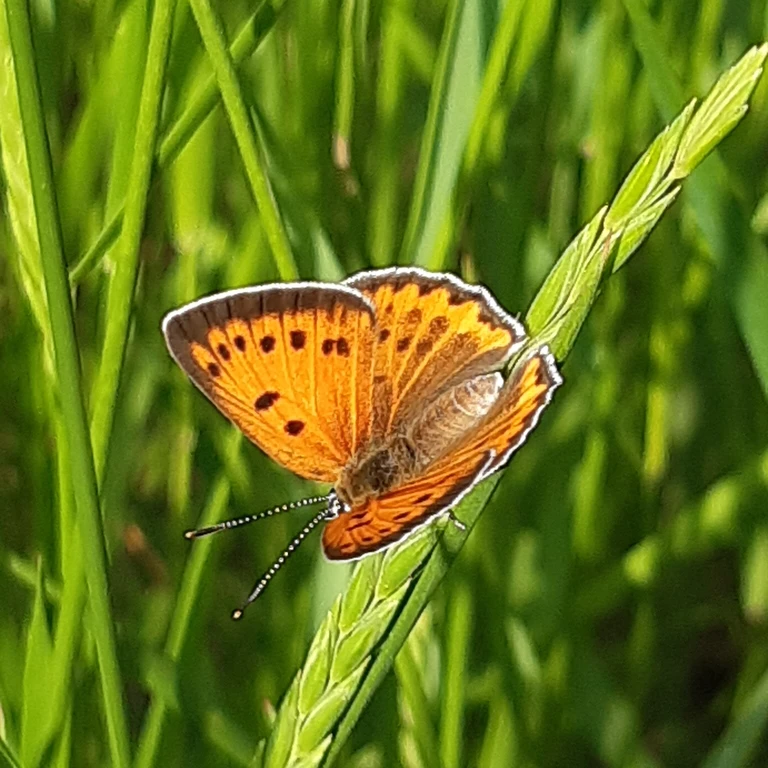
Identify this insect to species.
Lycaena dispar
